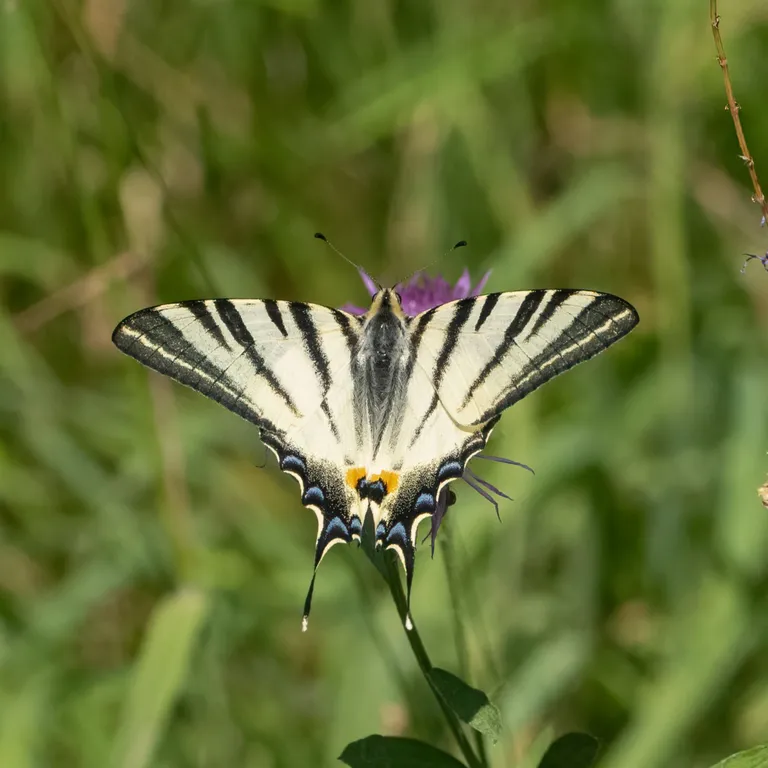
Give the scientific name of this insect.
Iphiclides podalirius
